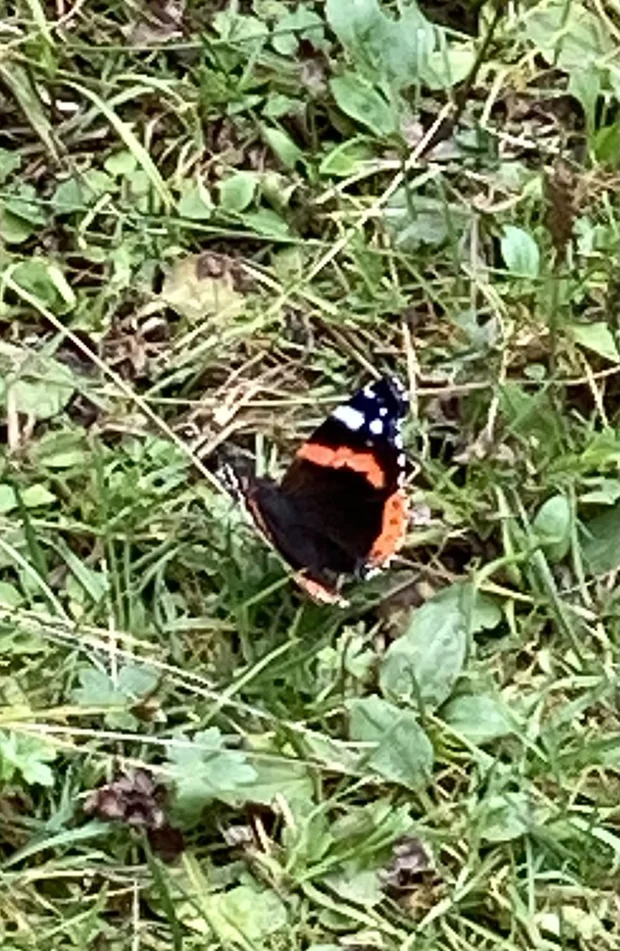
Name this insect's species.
Vanessa atalanta
